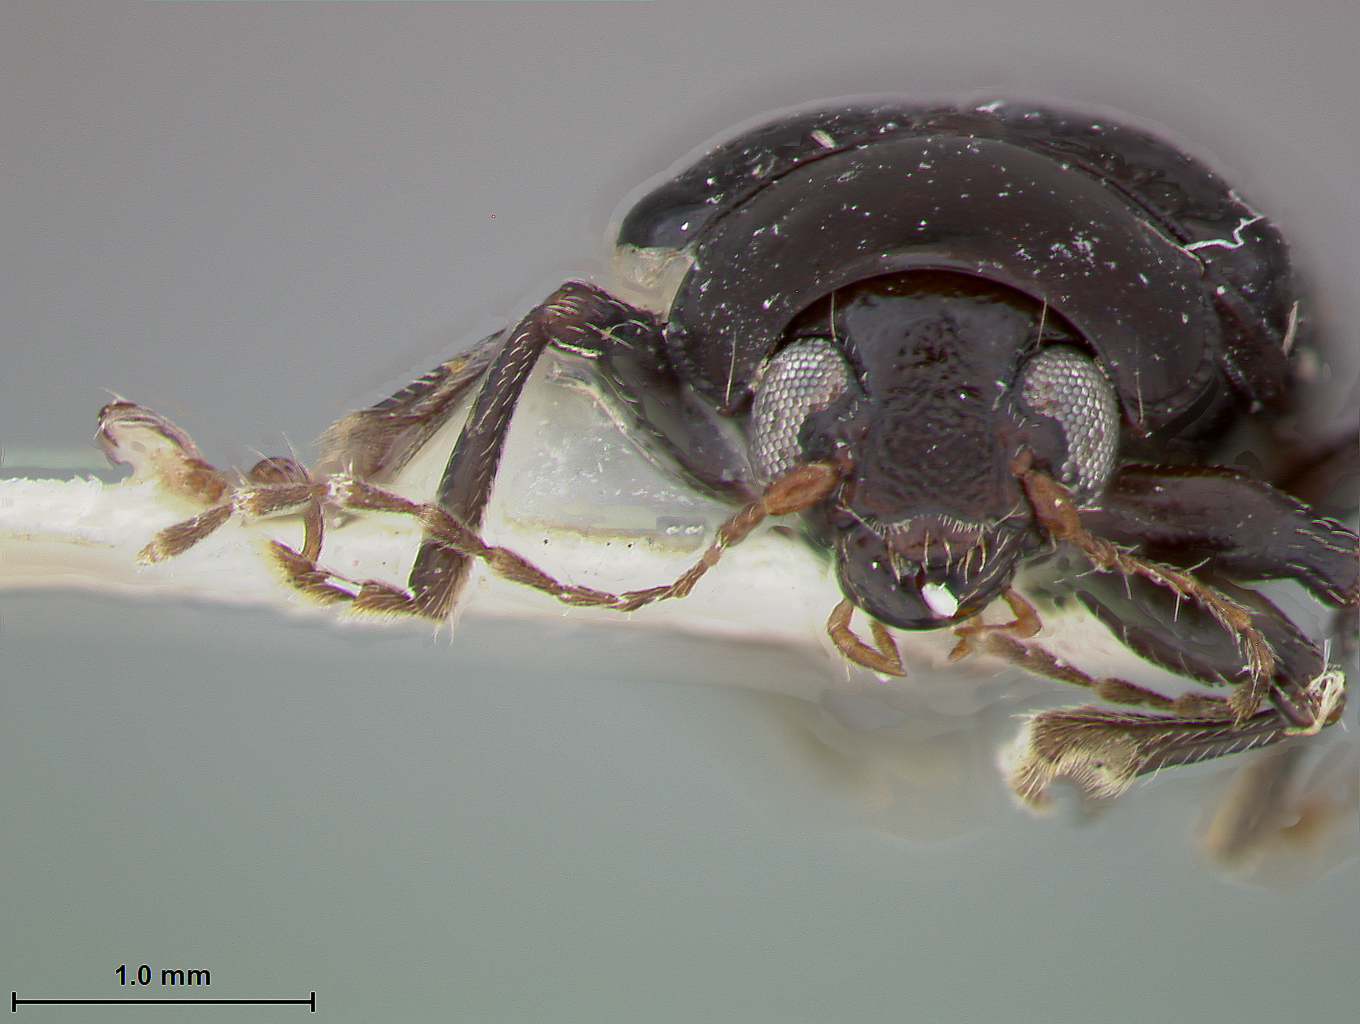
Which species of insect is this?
Metachroma schwarzi
